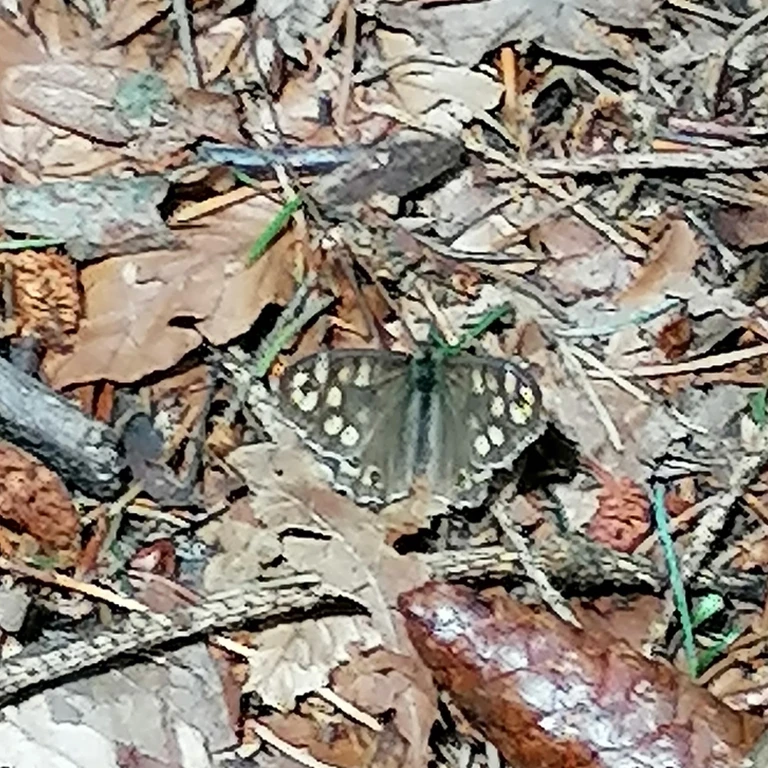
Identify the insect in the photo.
Pararge aegeria
